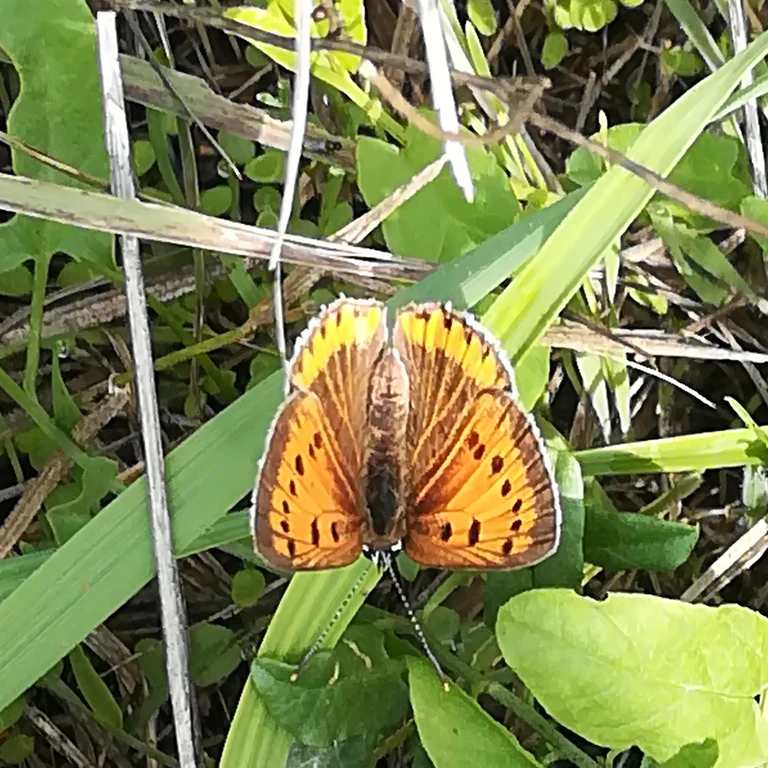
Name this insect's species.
Lycaena dispar
